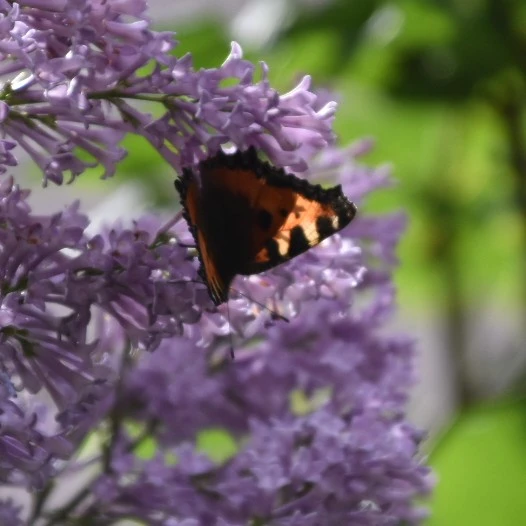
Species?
Aglais urticae
